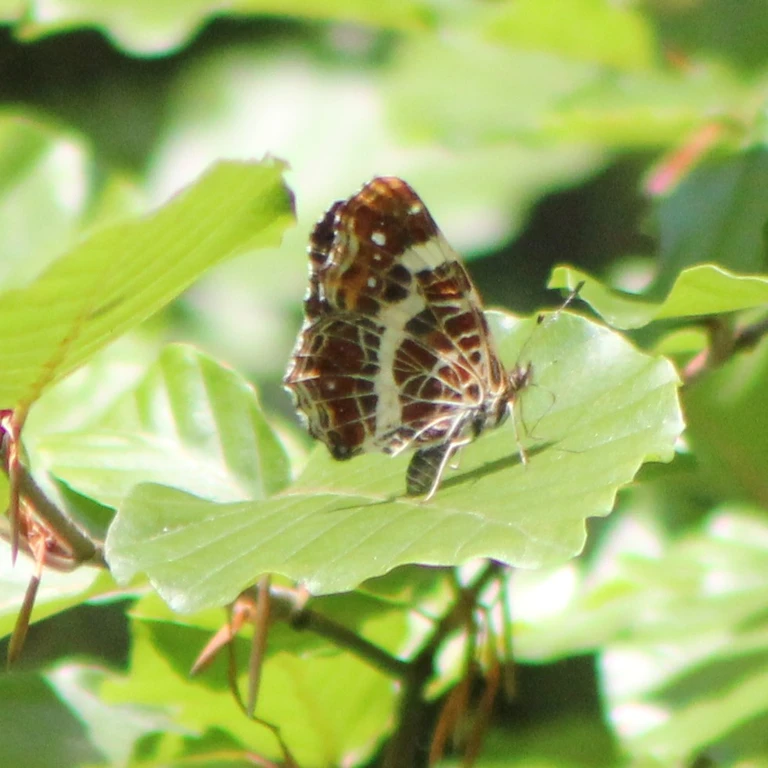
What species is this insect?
Araschnia levana
